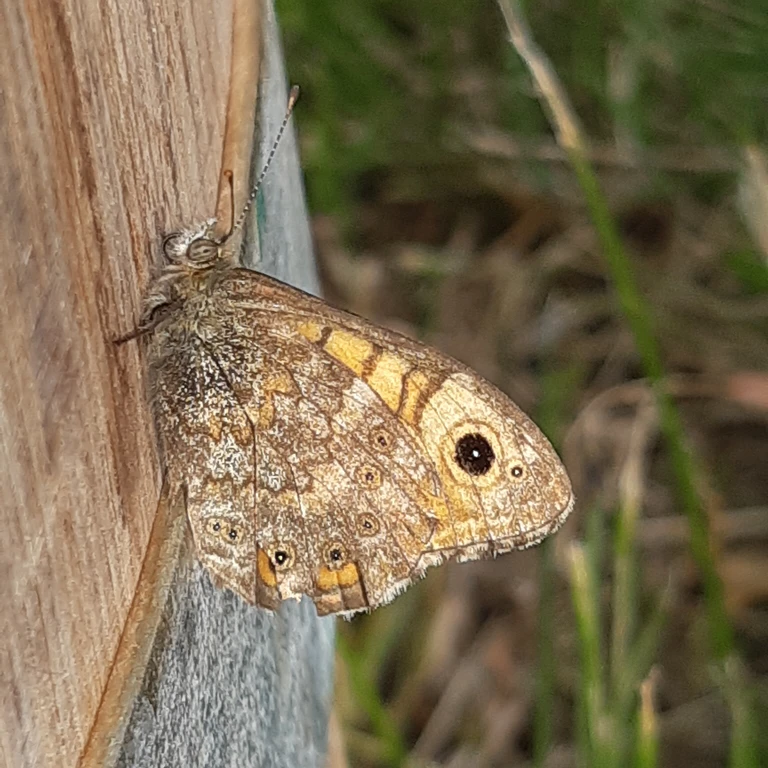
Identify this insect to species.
Lasiommata megera (also Pararge megera)
